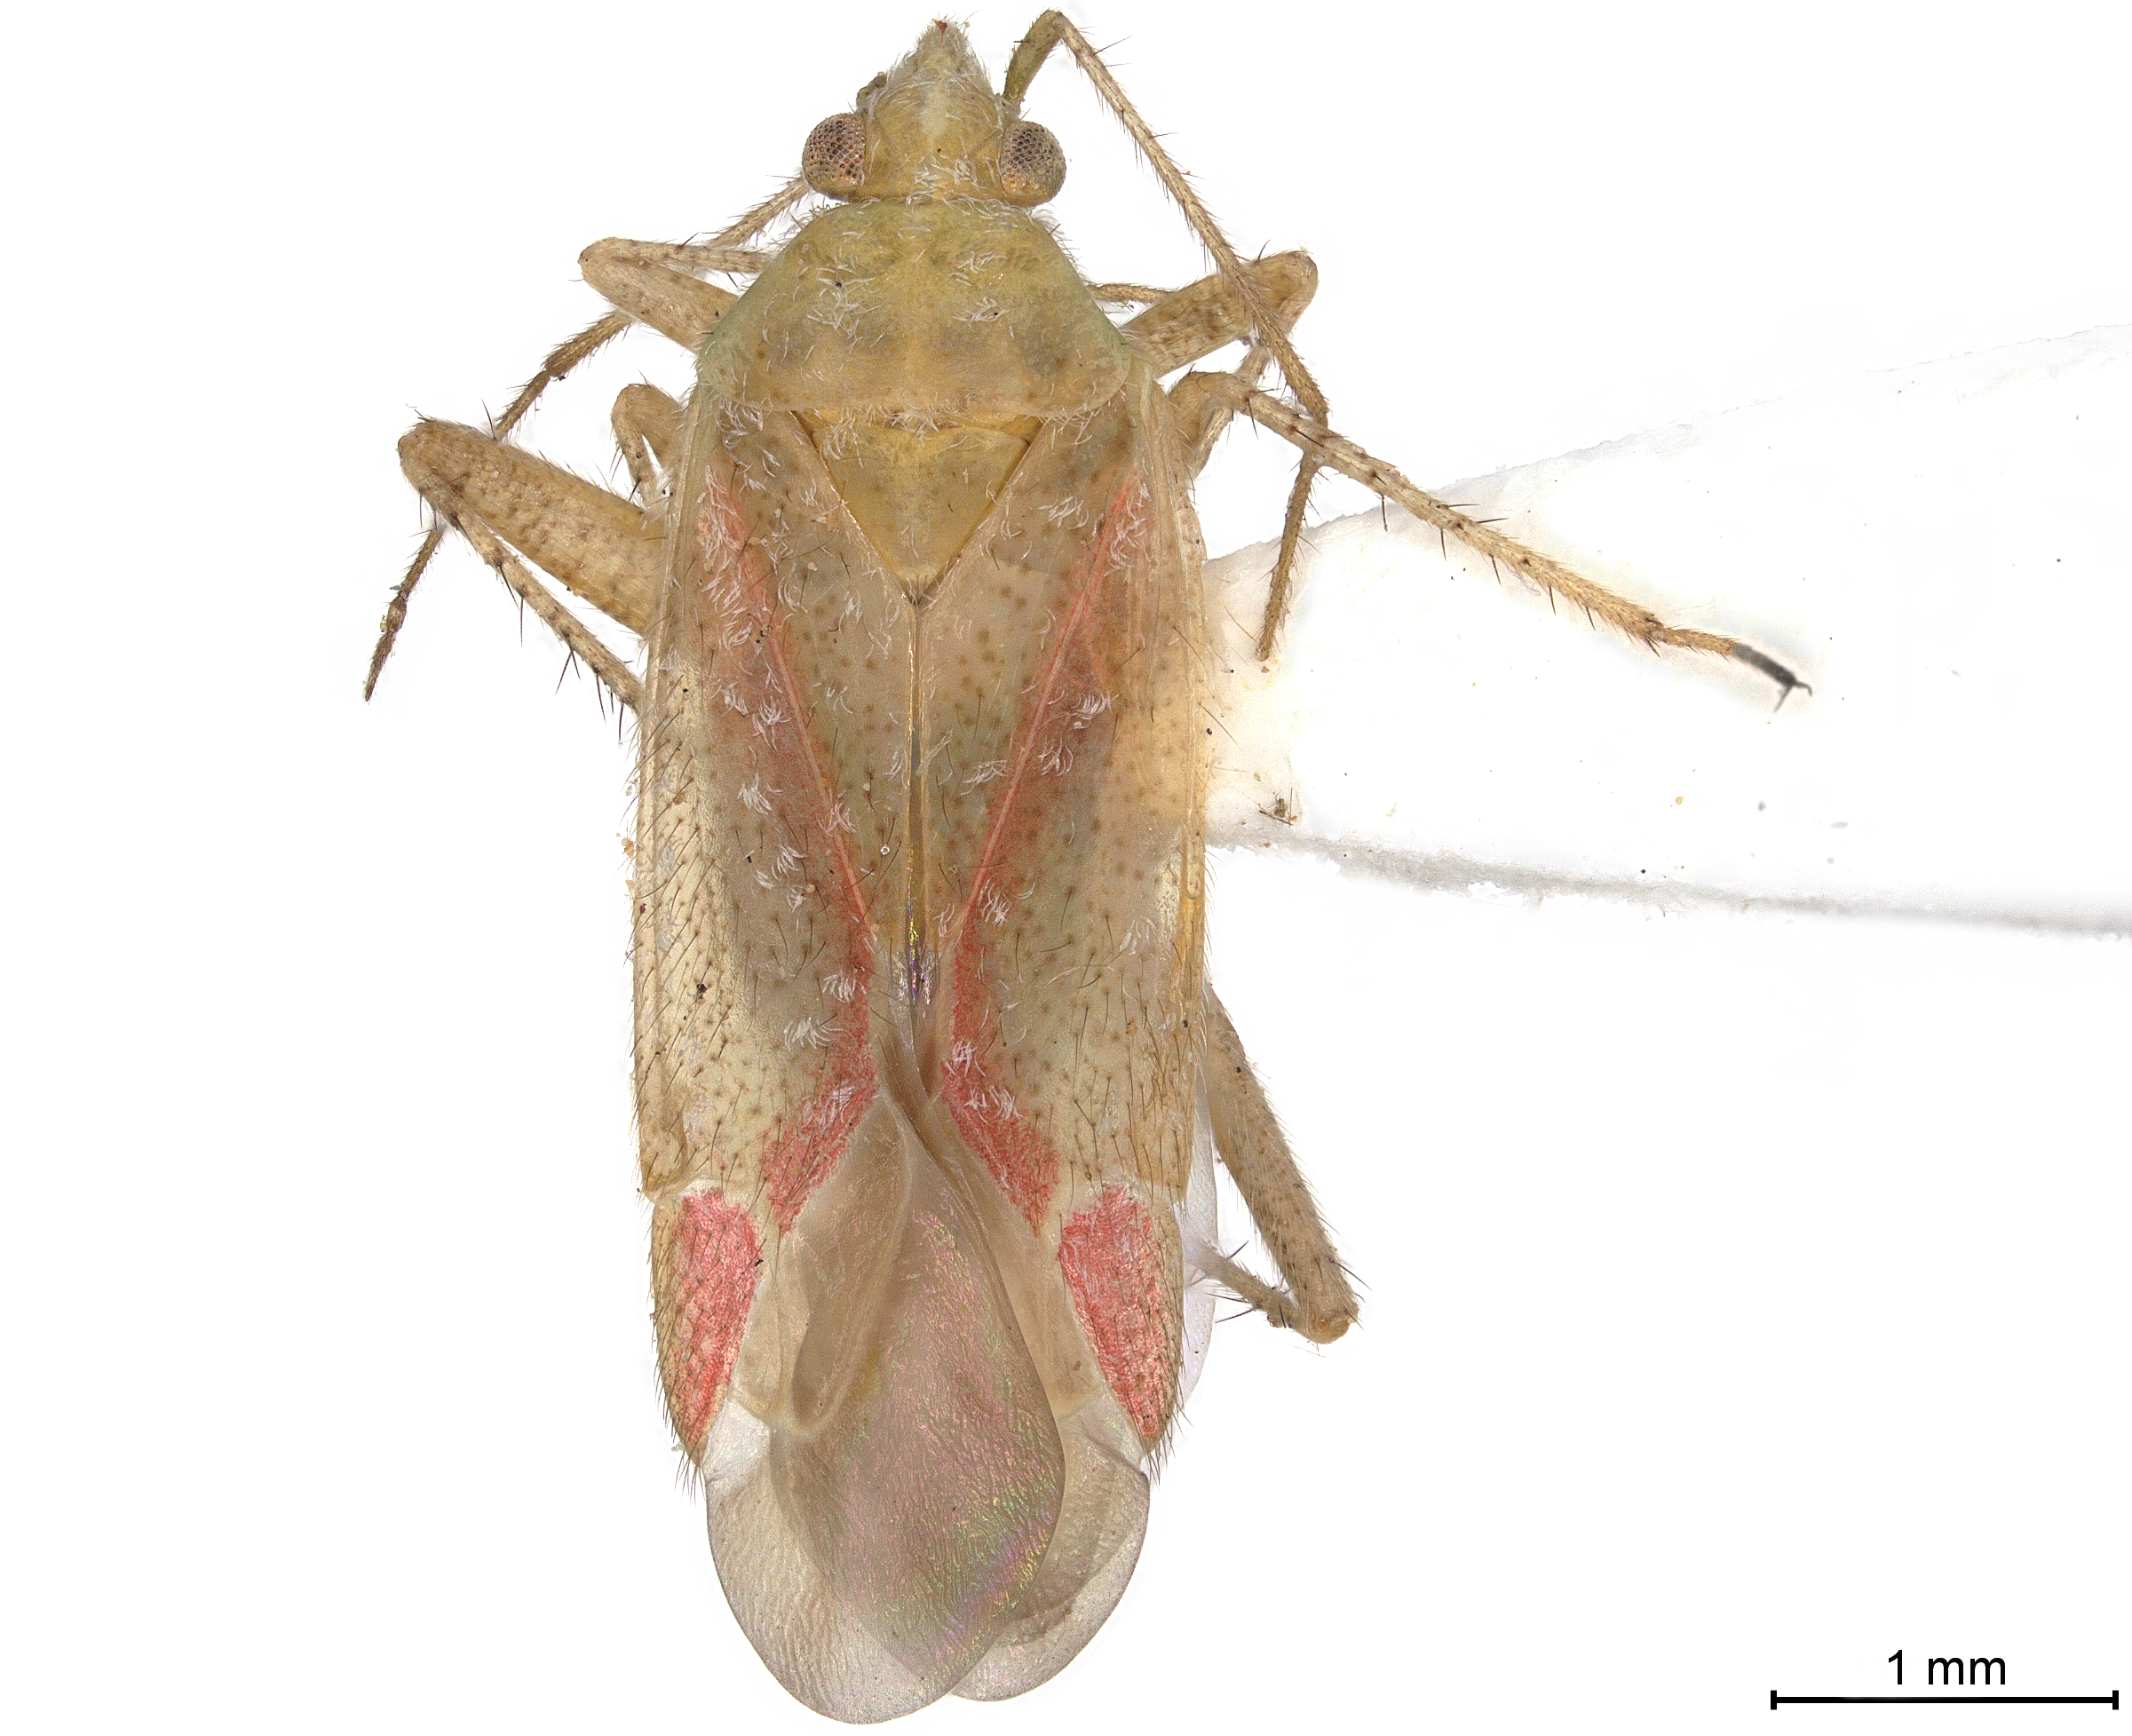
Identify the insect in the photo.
Moiseevichia leyserae
